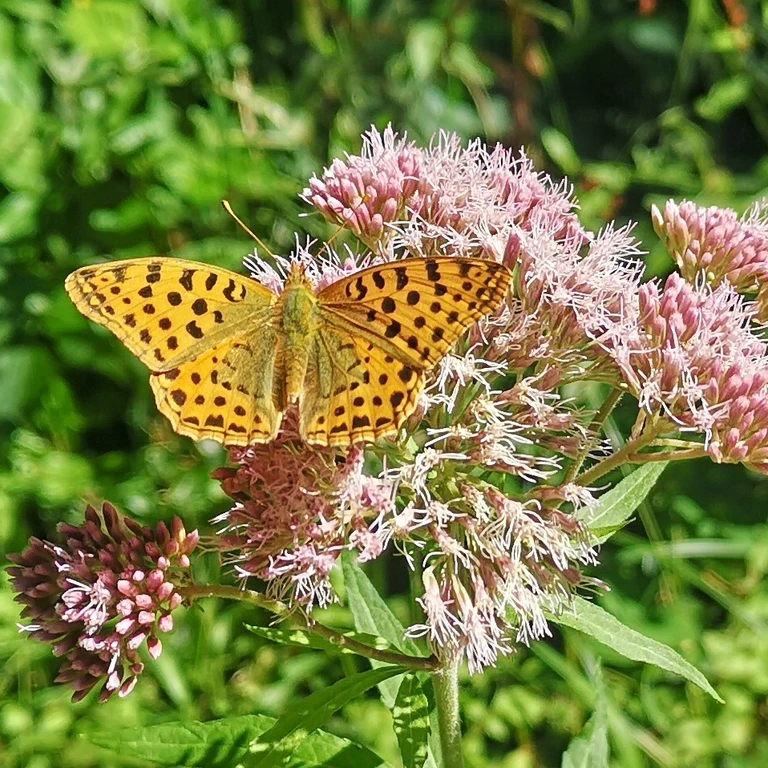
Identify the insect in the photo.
Issoria lathonia
